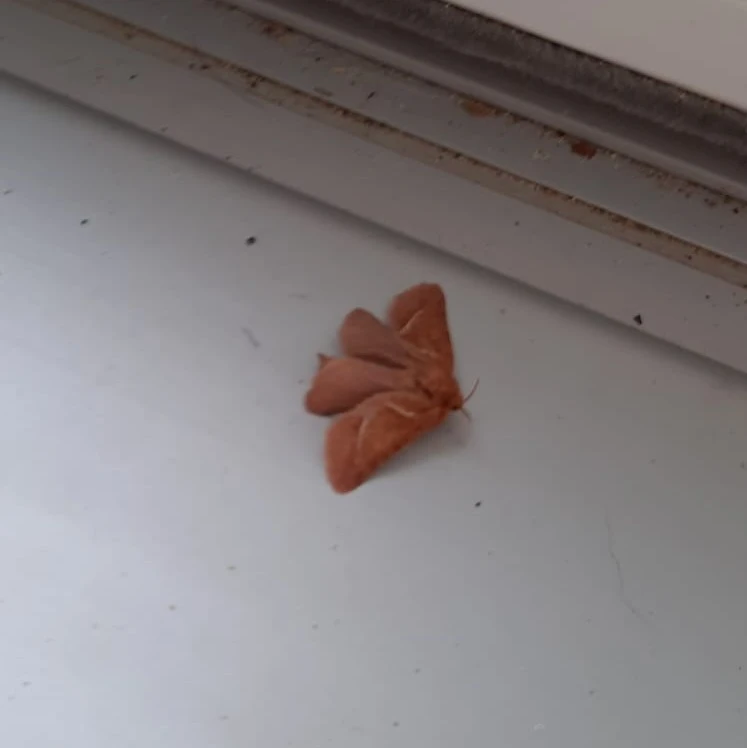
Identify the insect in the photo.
Triodia sylvina
